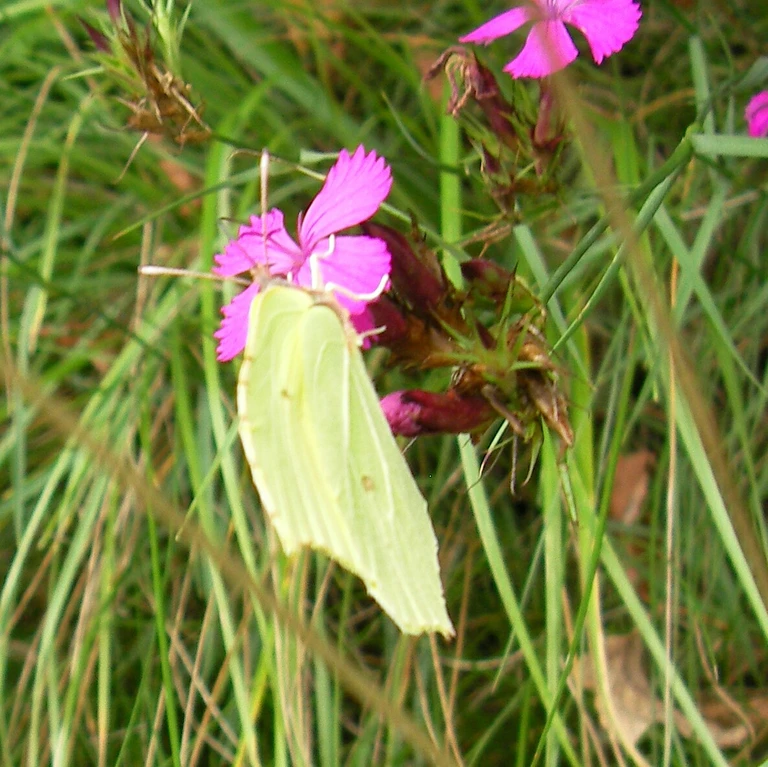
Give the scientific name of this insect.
Gonepteryx rhamni
